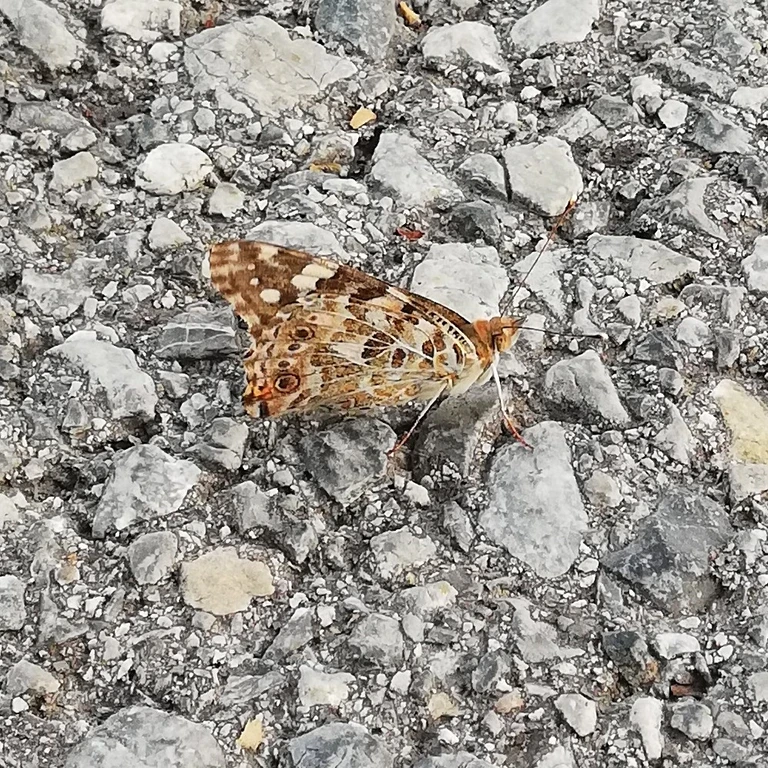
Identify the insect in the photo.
Vanessa cardui
